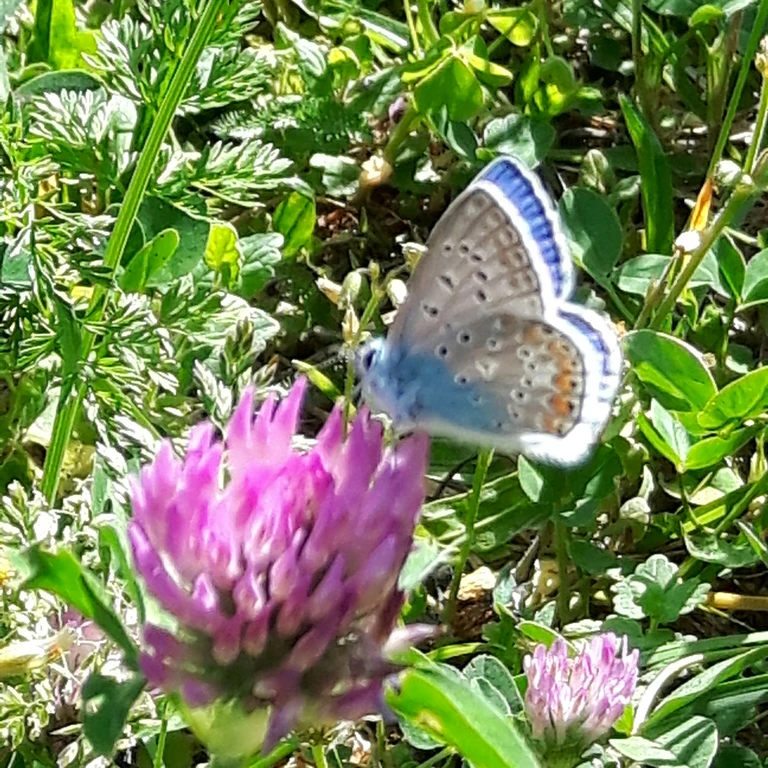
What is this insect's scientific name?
Polyommatus icarus
